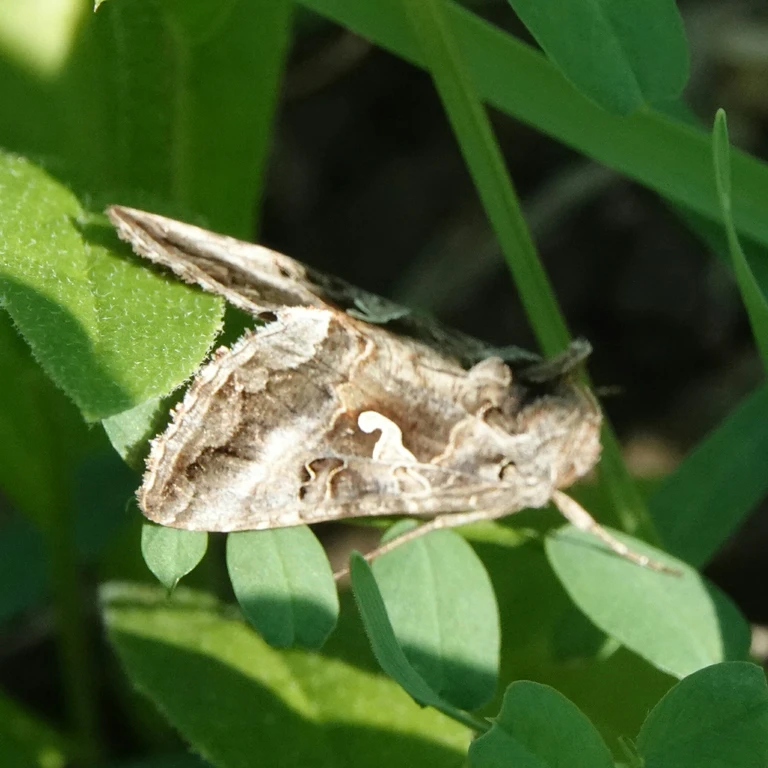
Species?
Autographa gamma
